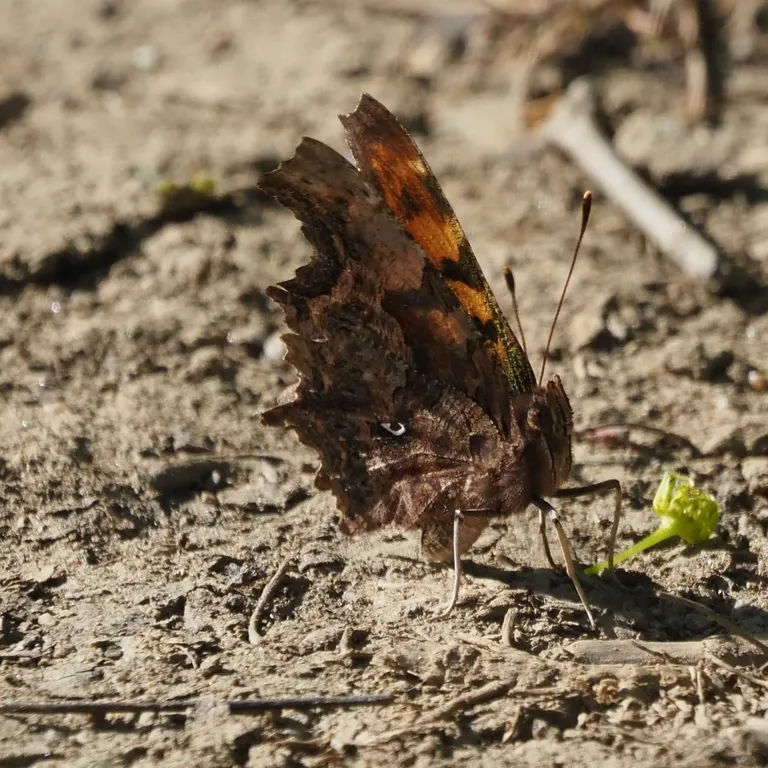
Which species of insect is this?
Polygonia c-album
